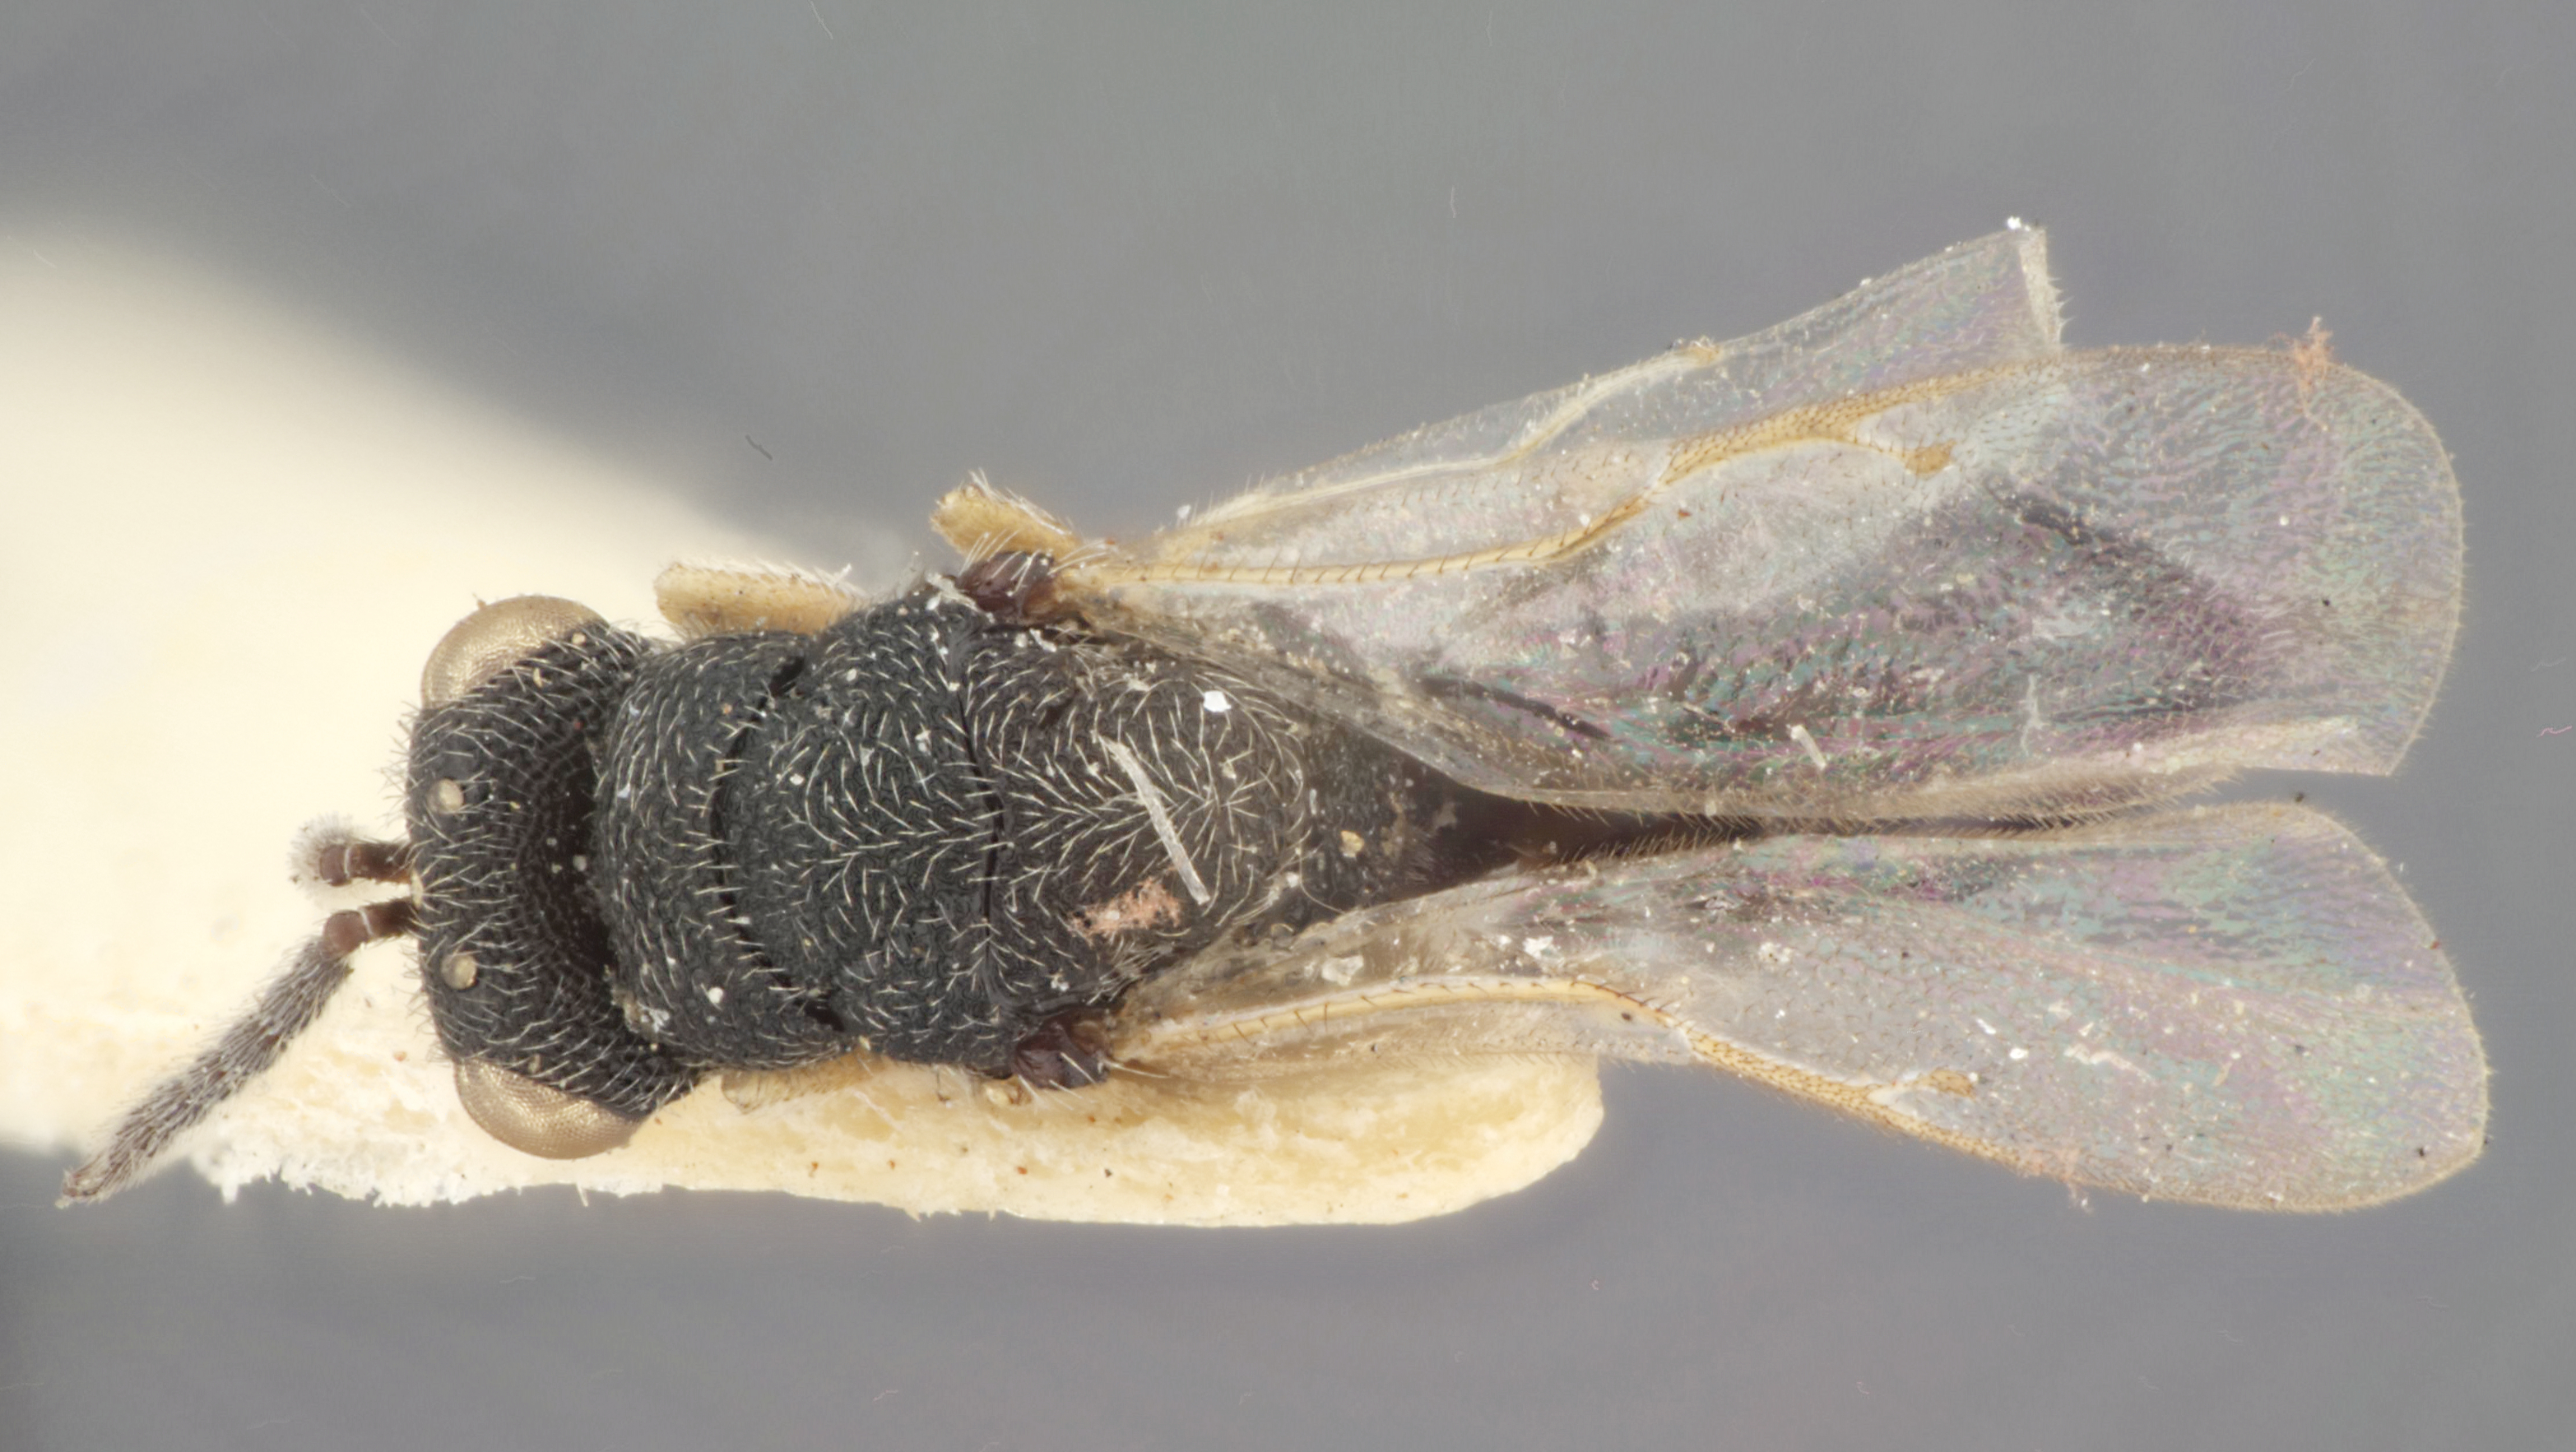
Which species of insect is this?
Eurytoma calcarea
